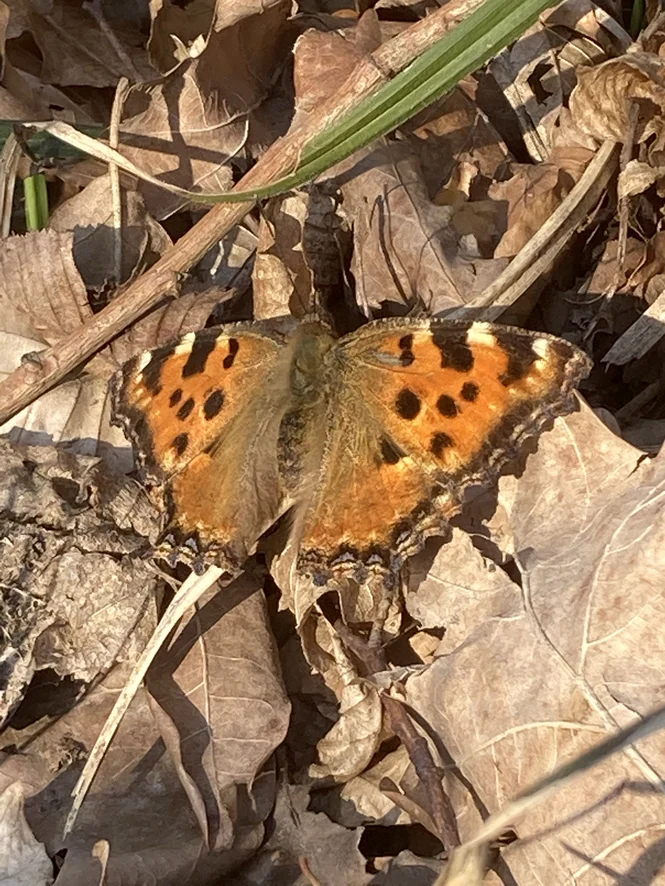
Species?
Nymphalis polychloros
